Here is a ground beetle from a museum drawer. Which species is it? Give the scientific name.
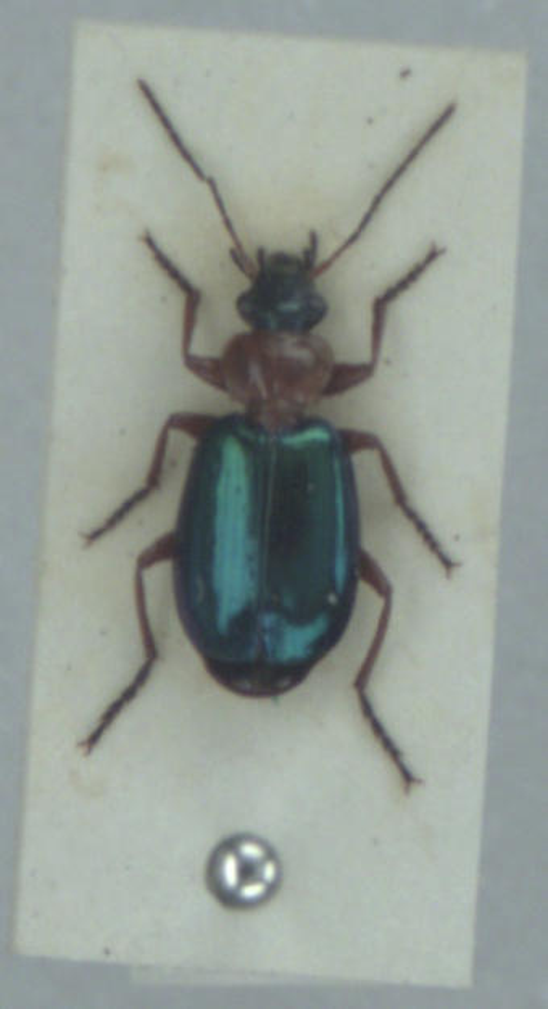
Lebia chlorocephala
